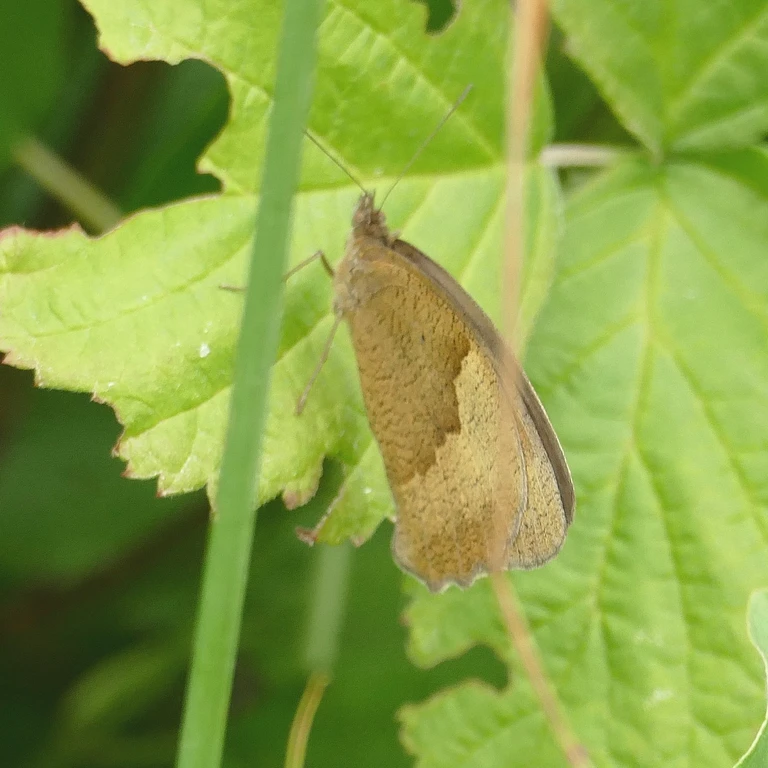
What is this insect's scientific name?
Maniola jurtina
